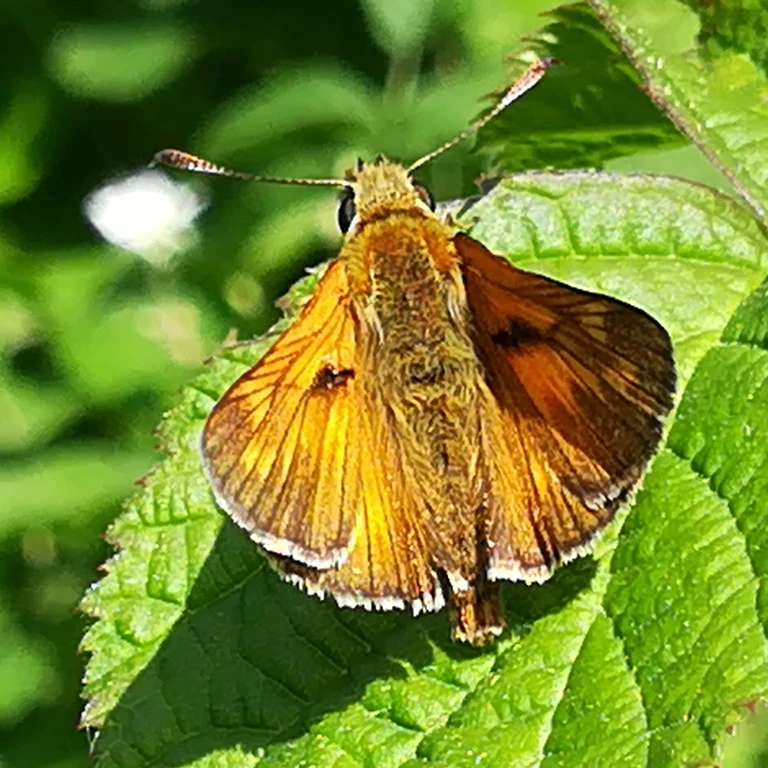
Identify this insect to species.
Ochlodes sylvanus (also Ochlodes venata)
